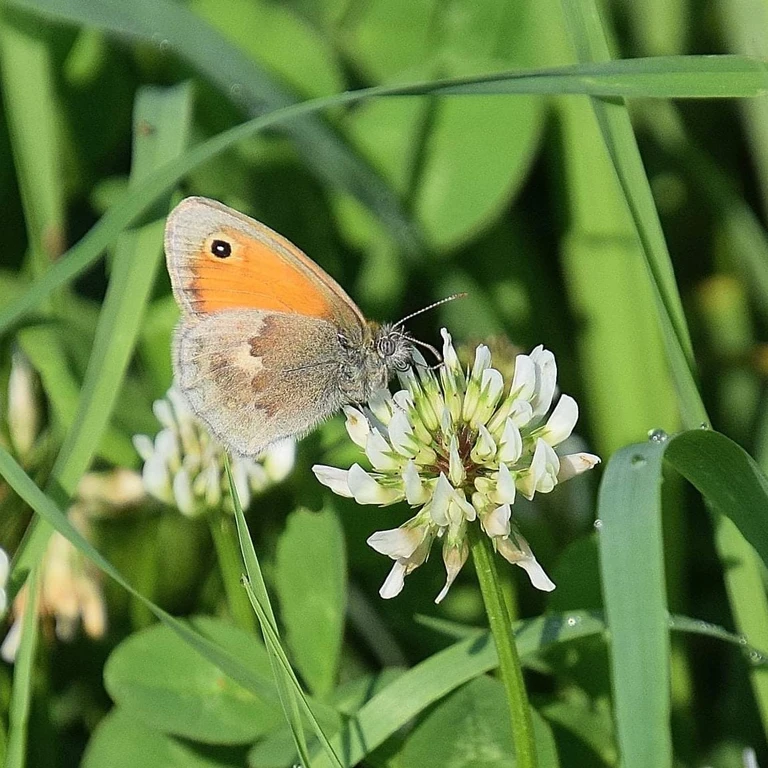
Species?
Coenonympha pamphilus
